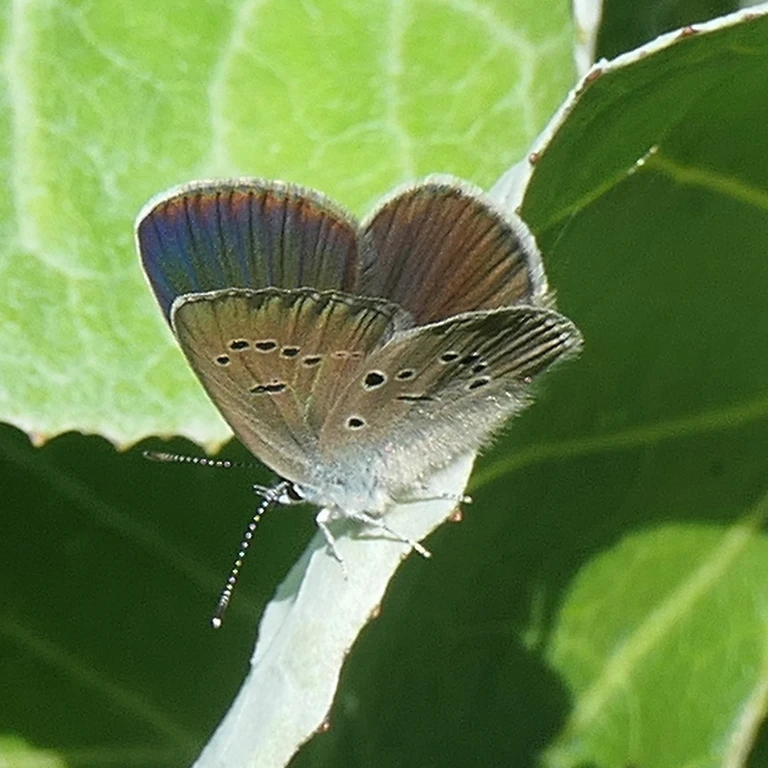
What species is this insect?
Cyaniris semiargus
